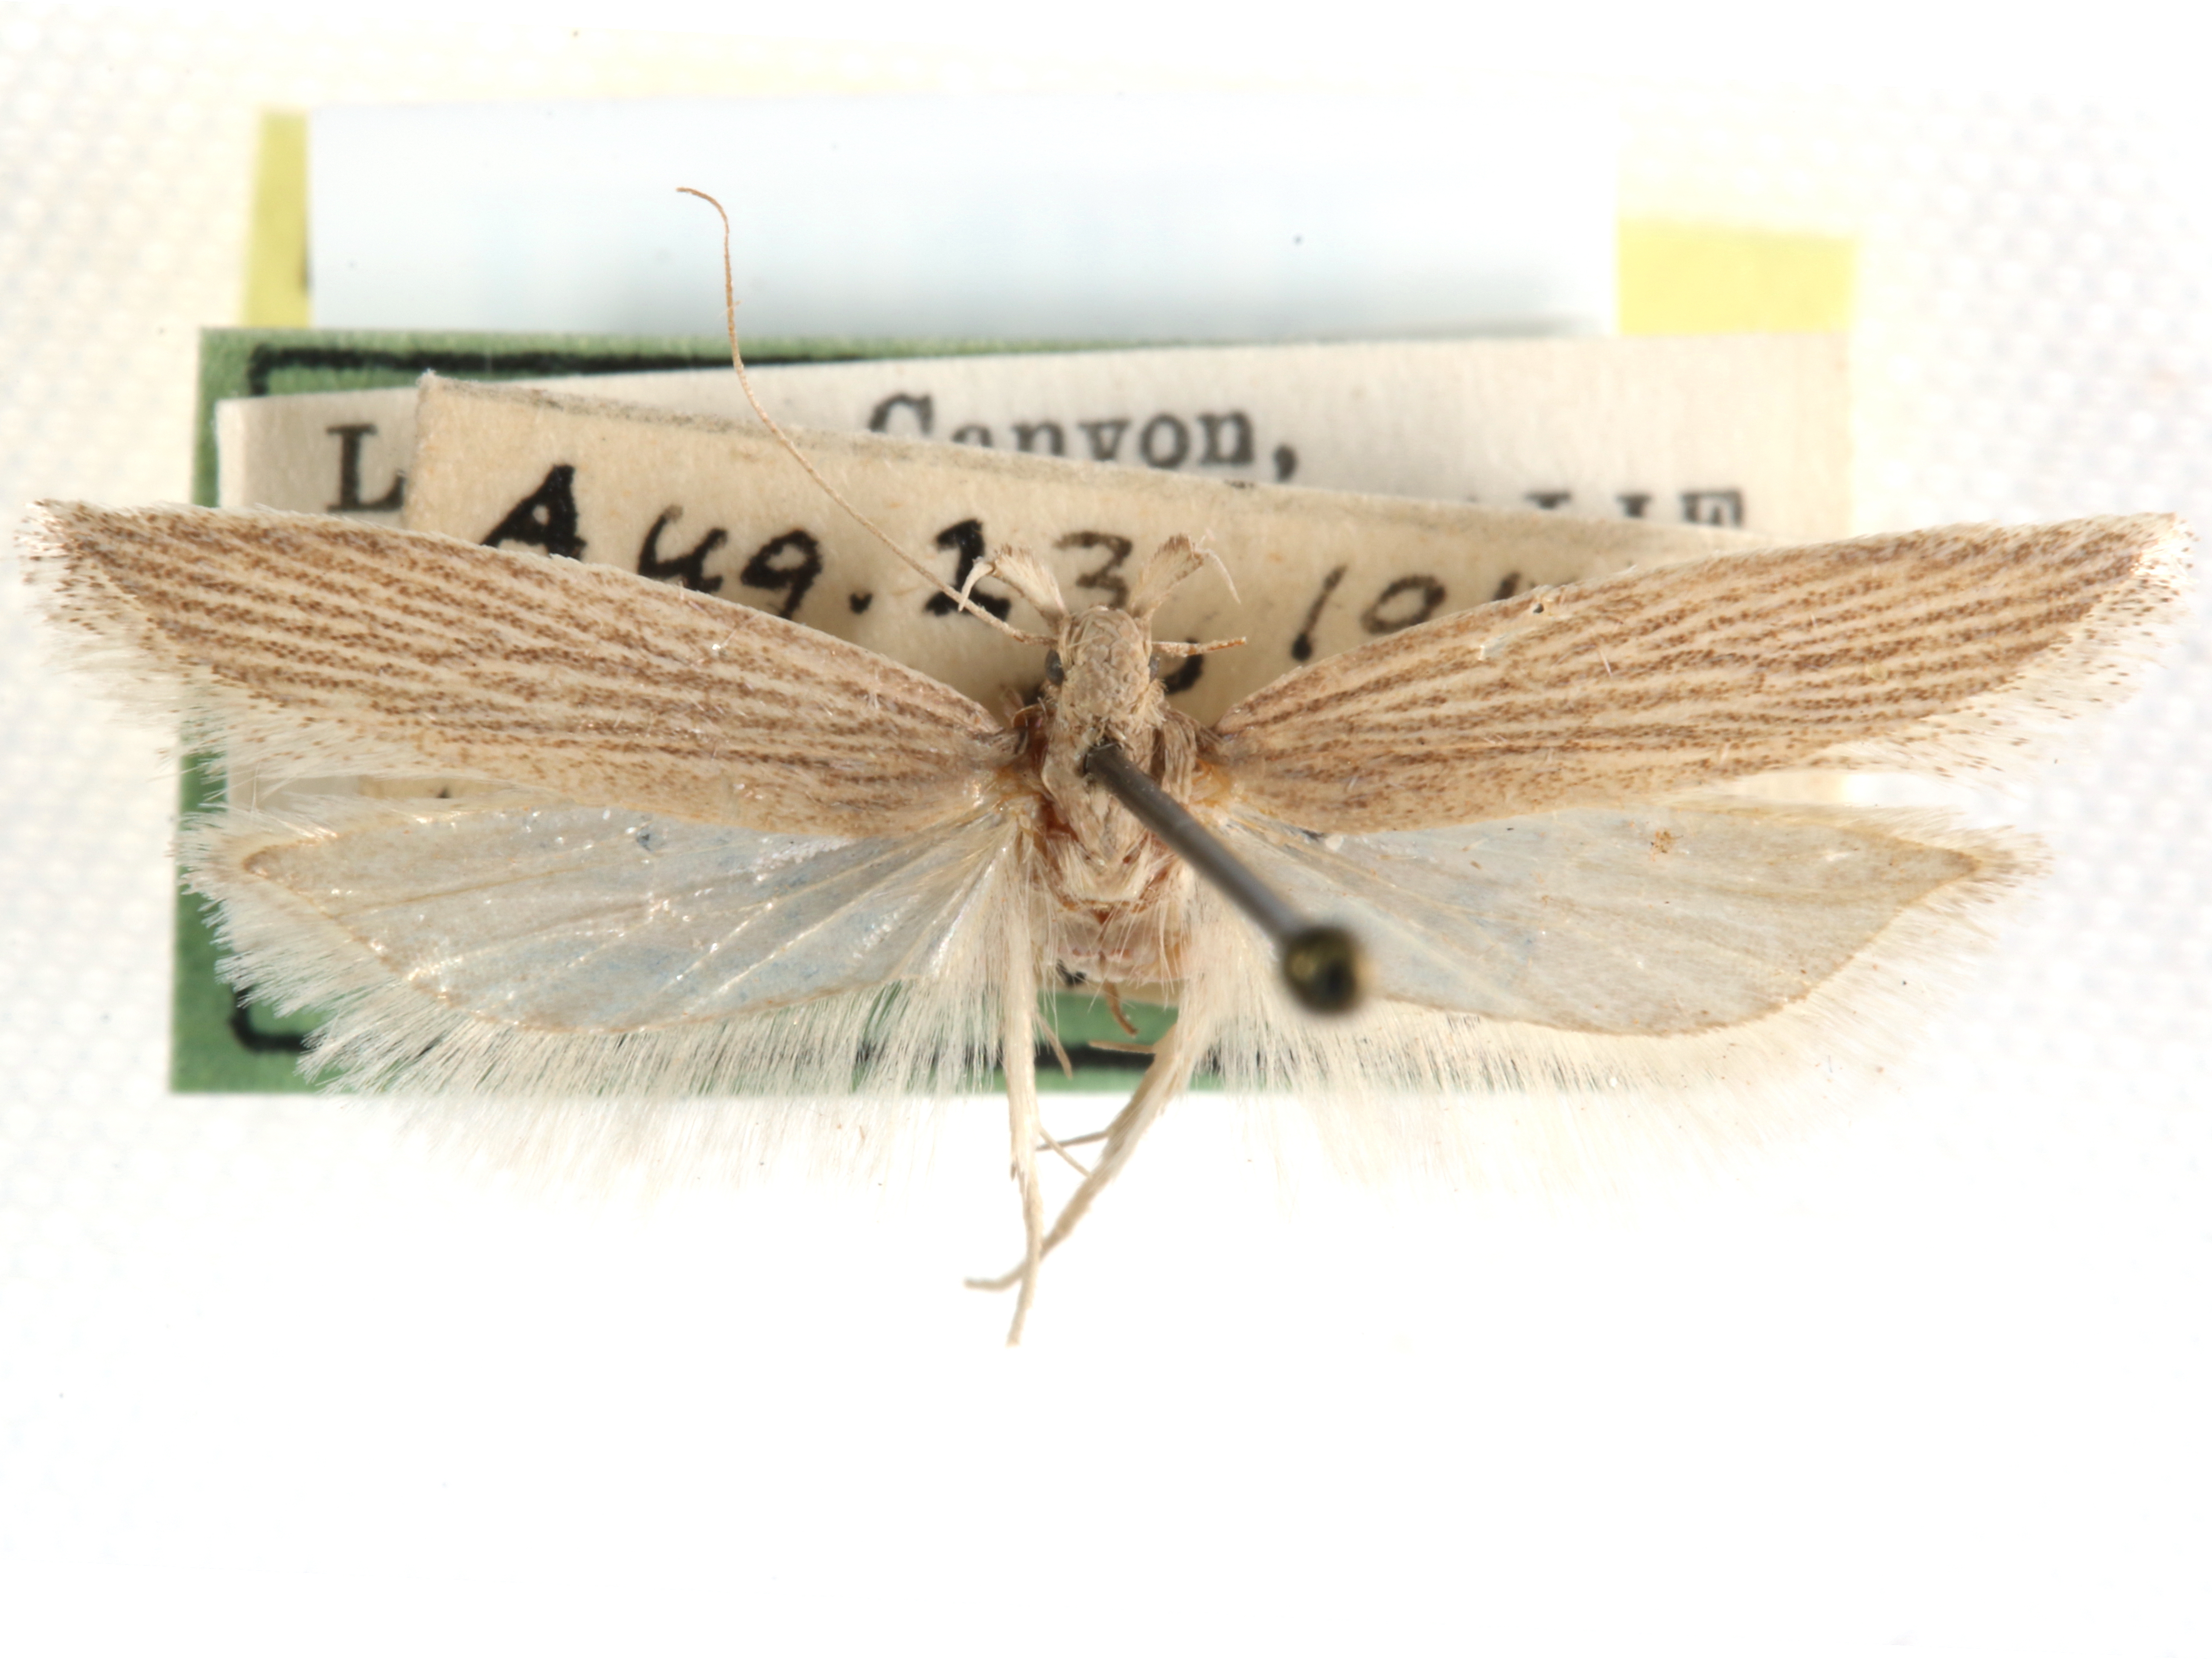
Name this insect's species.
Chionodes figurella
